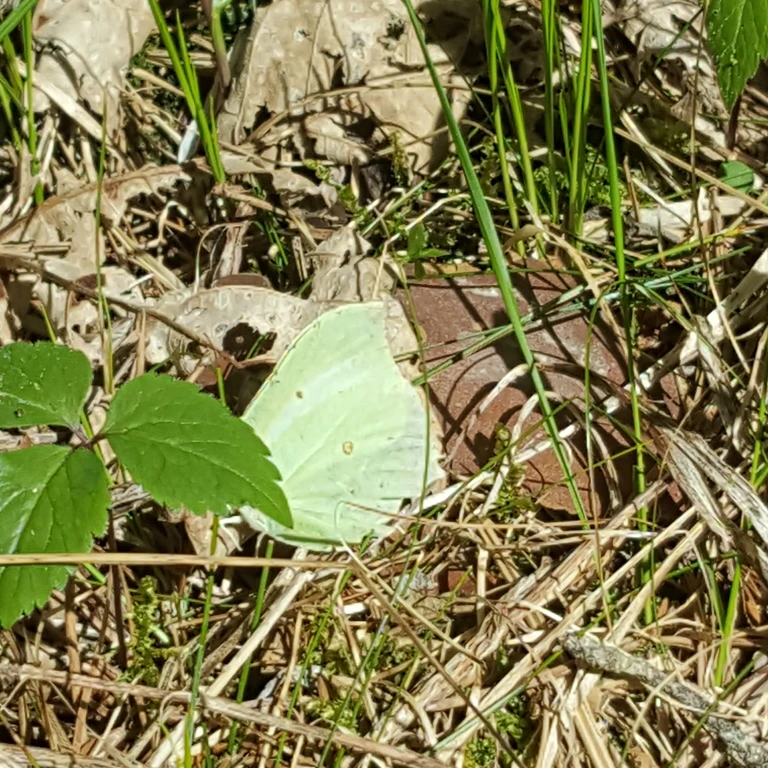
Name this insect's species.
Gonepteryx rhamni
